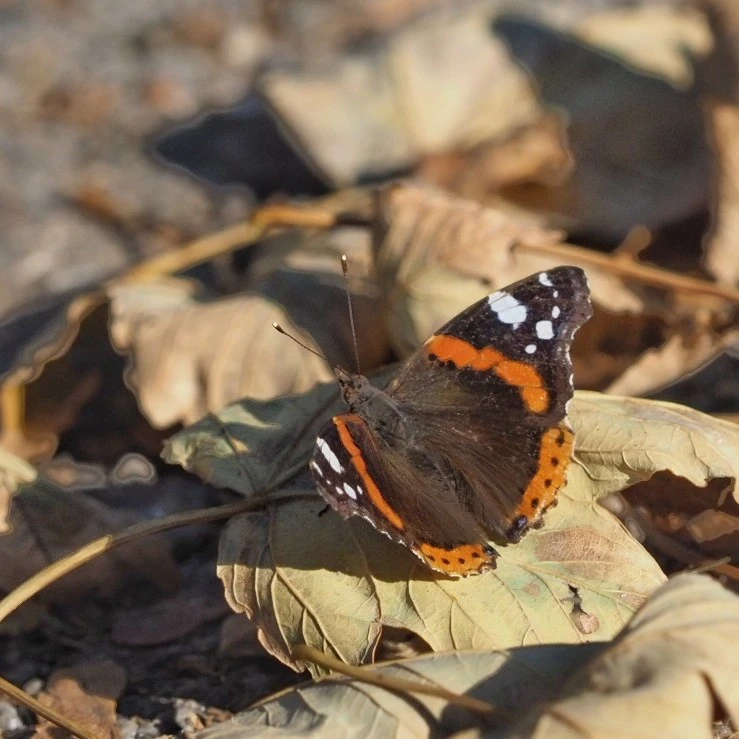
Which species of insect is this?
Vanessa atalanta
